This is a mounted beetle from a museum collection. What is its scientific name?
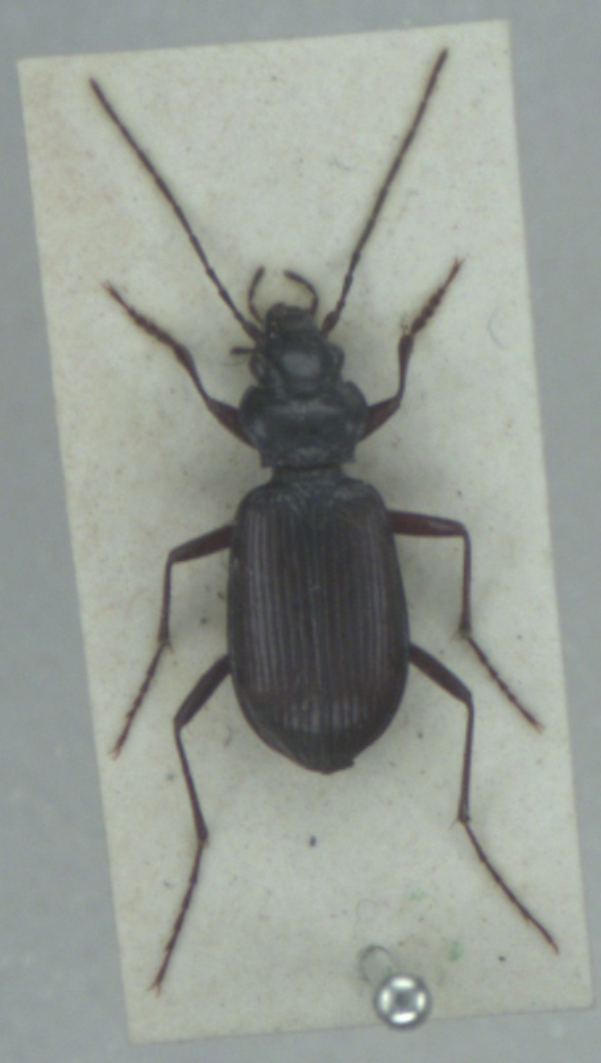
Nebria rufescens
